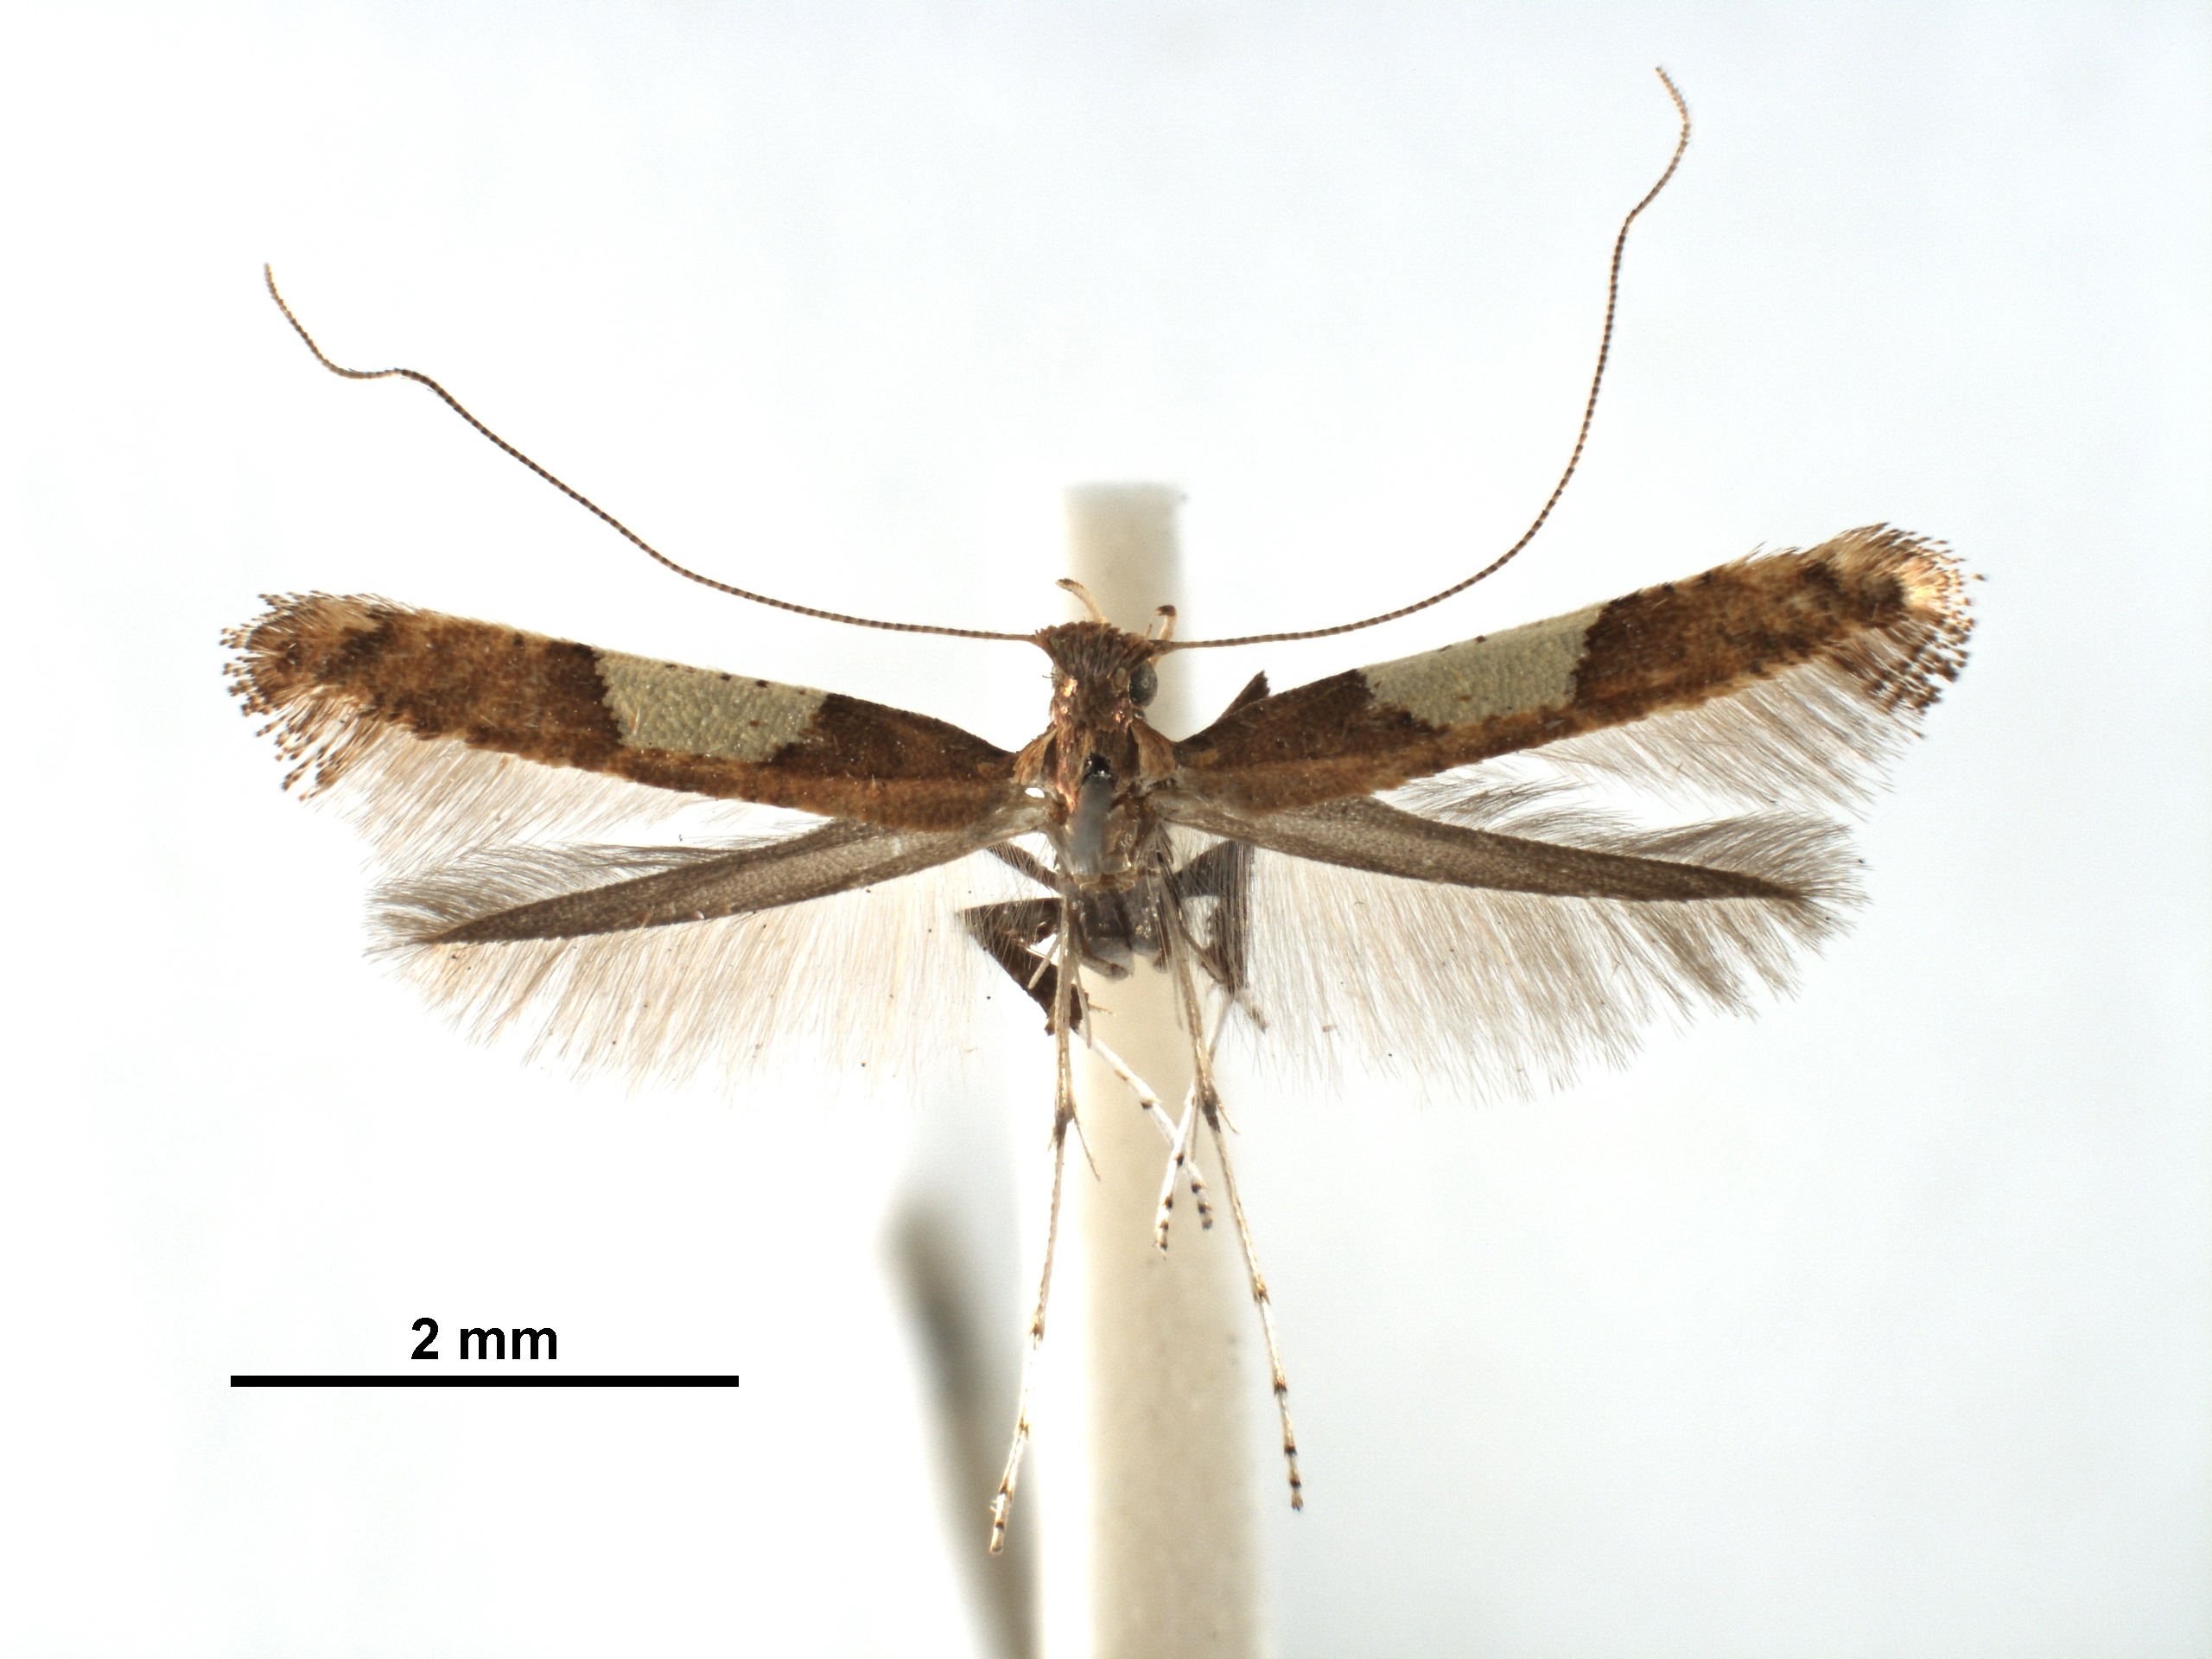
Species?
Caloptilia theivora
